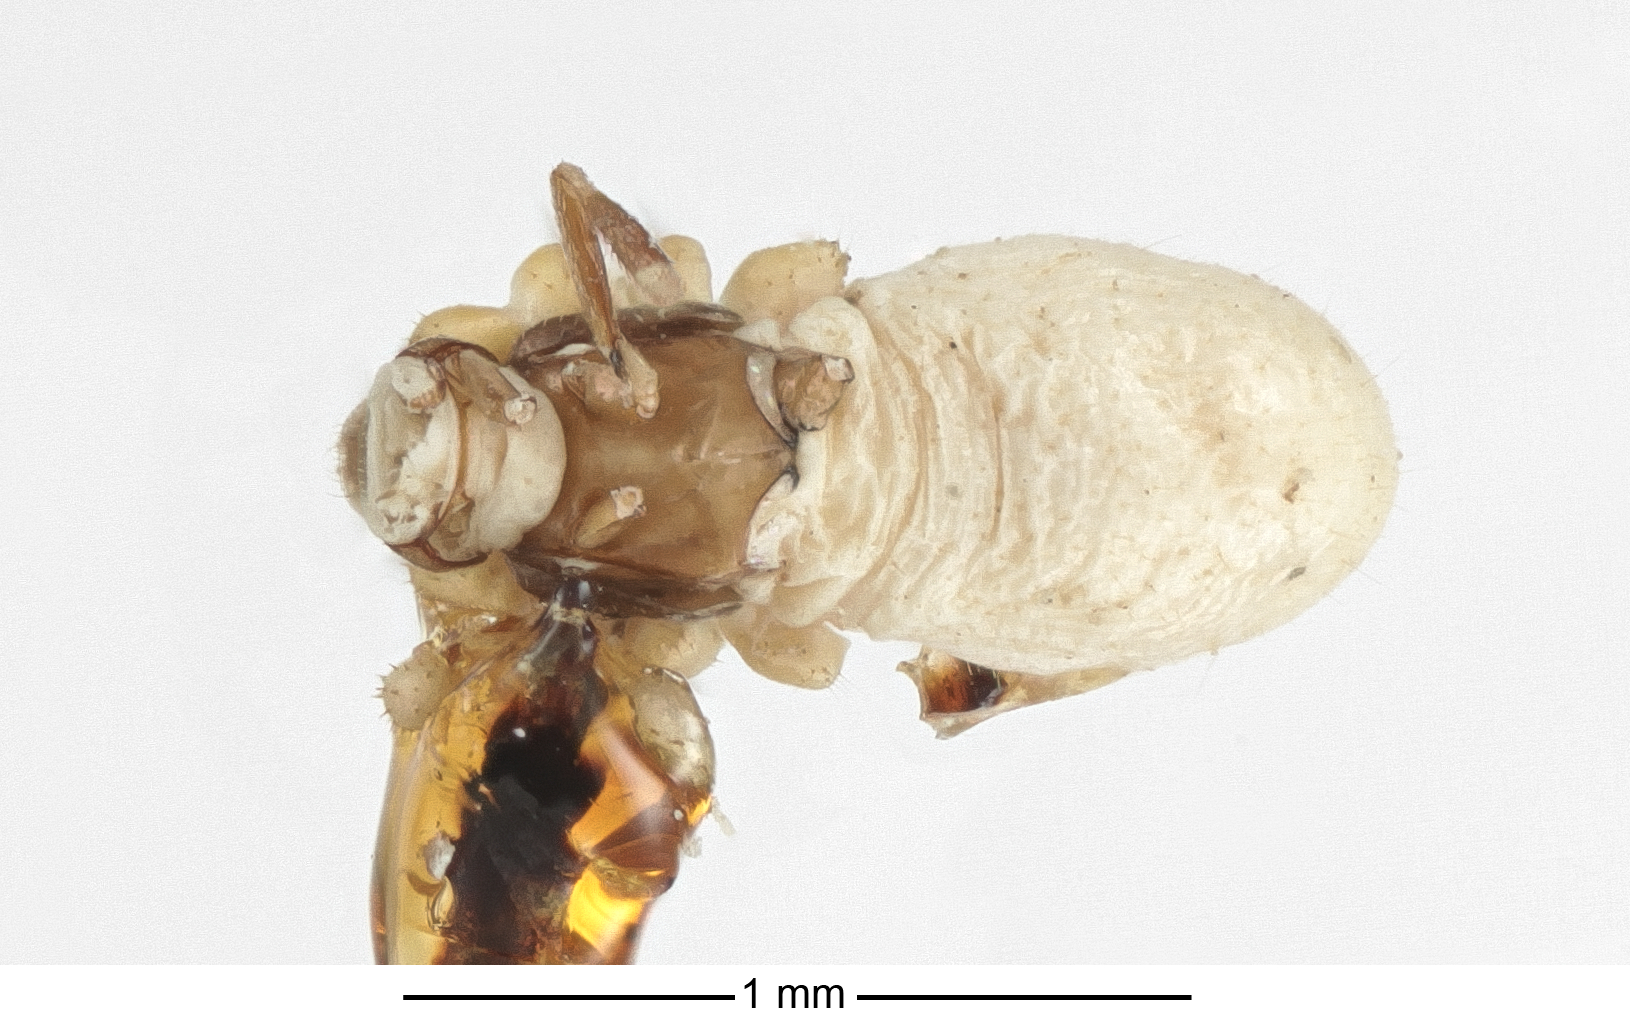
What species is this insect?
Spirachtha schioedtei
